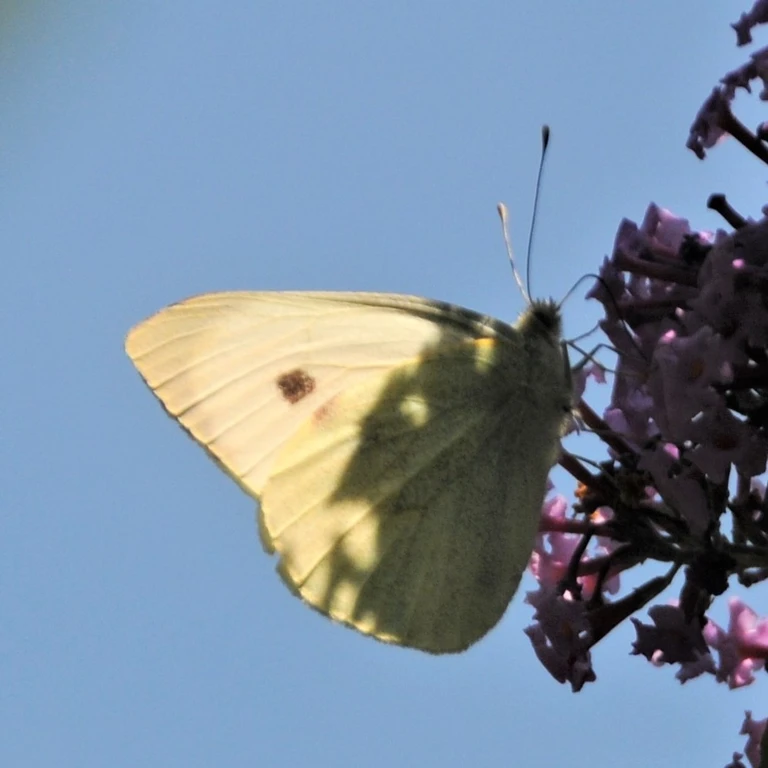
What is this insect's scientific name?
Pieris brassicae
